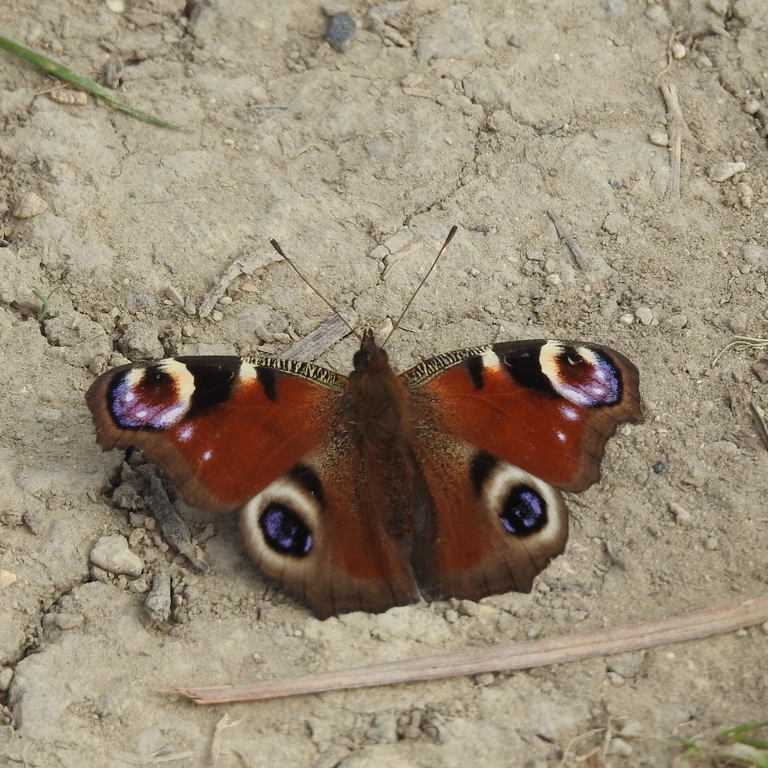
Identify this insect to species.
Aglais io
